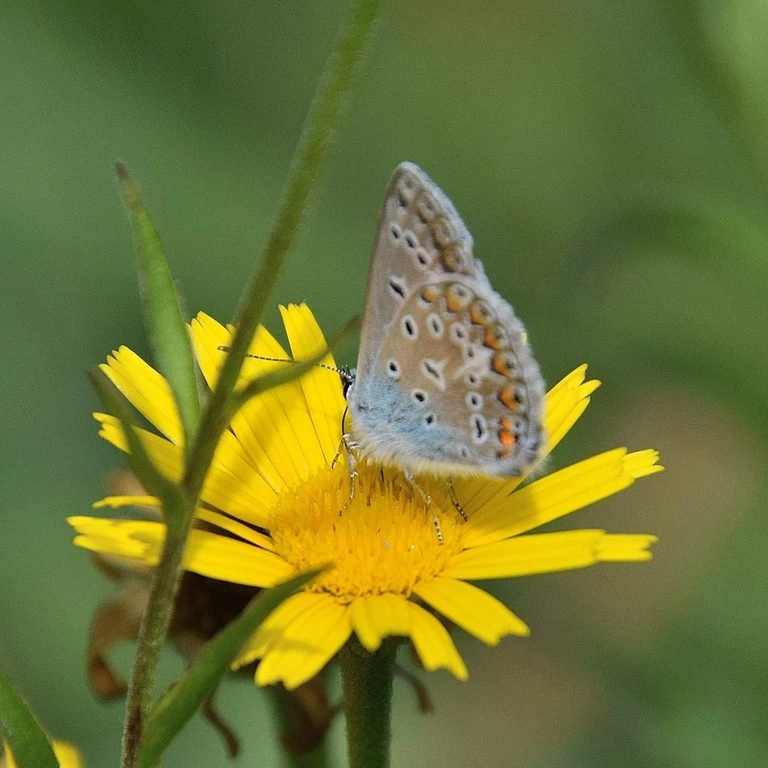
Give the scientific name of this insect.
Polyommatus icarus
